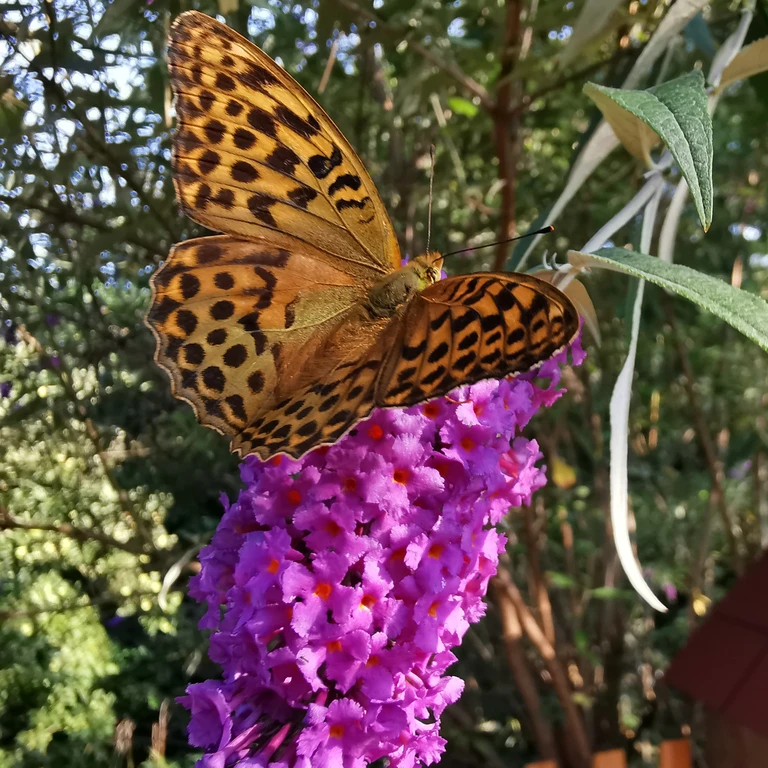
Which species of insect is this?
Argynnis paphia
